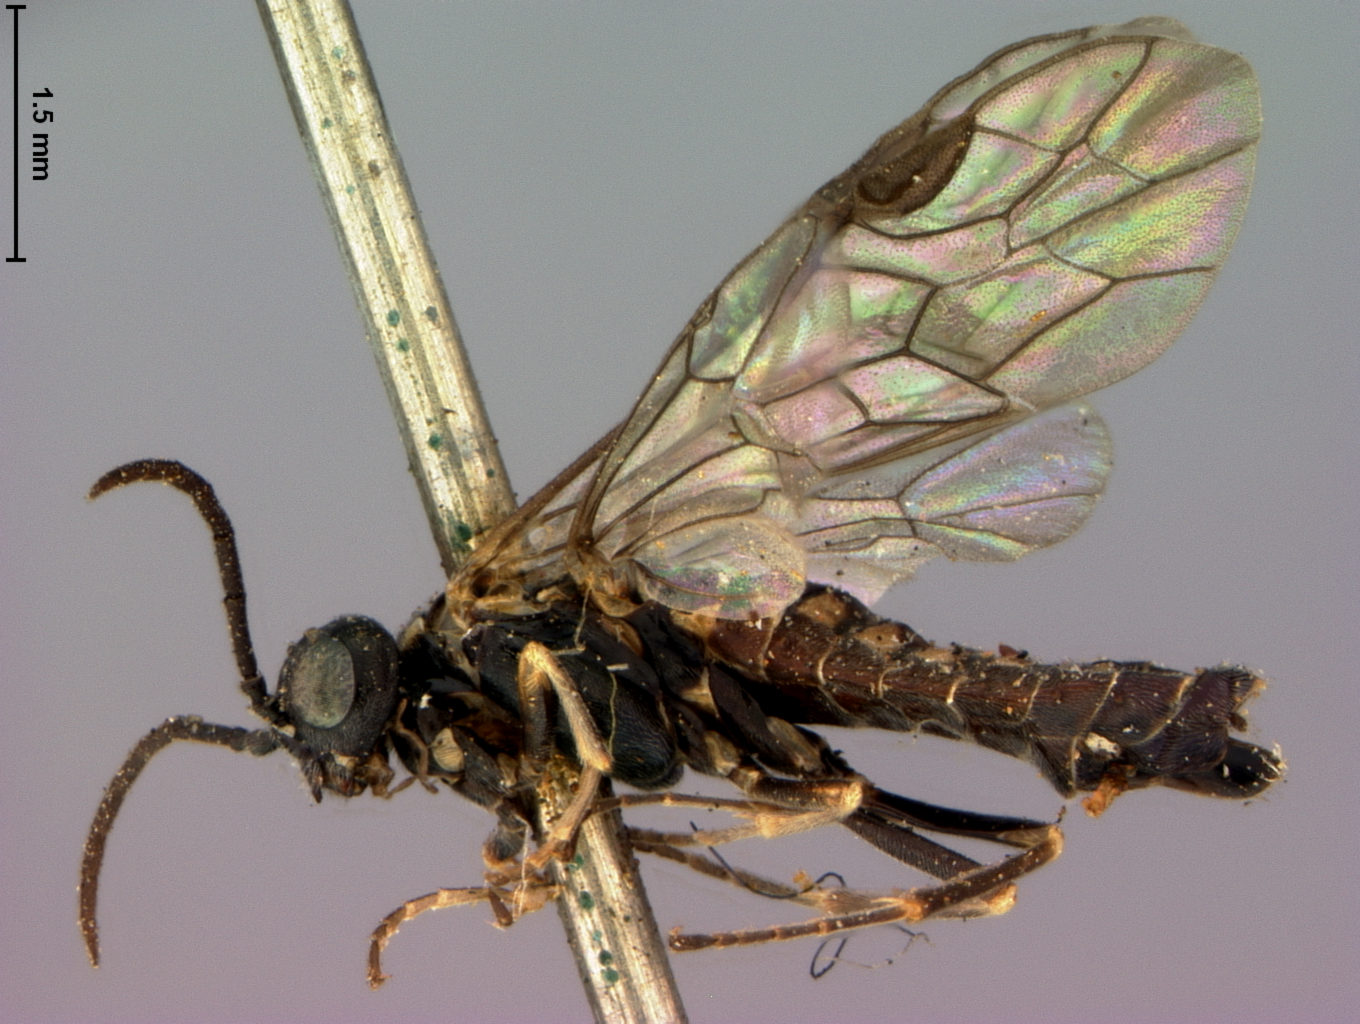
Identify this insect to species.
Empria melanostoma
